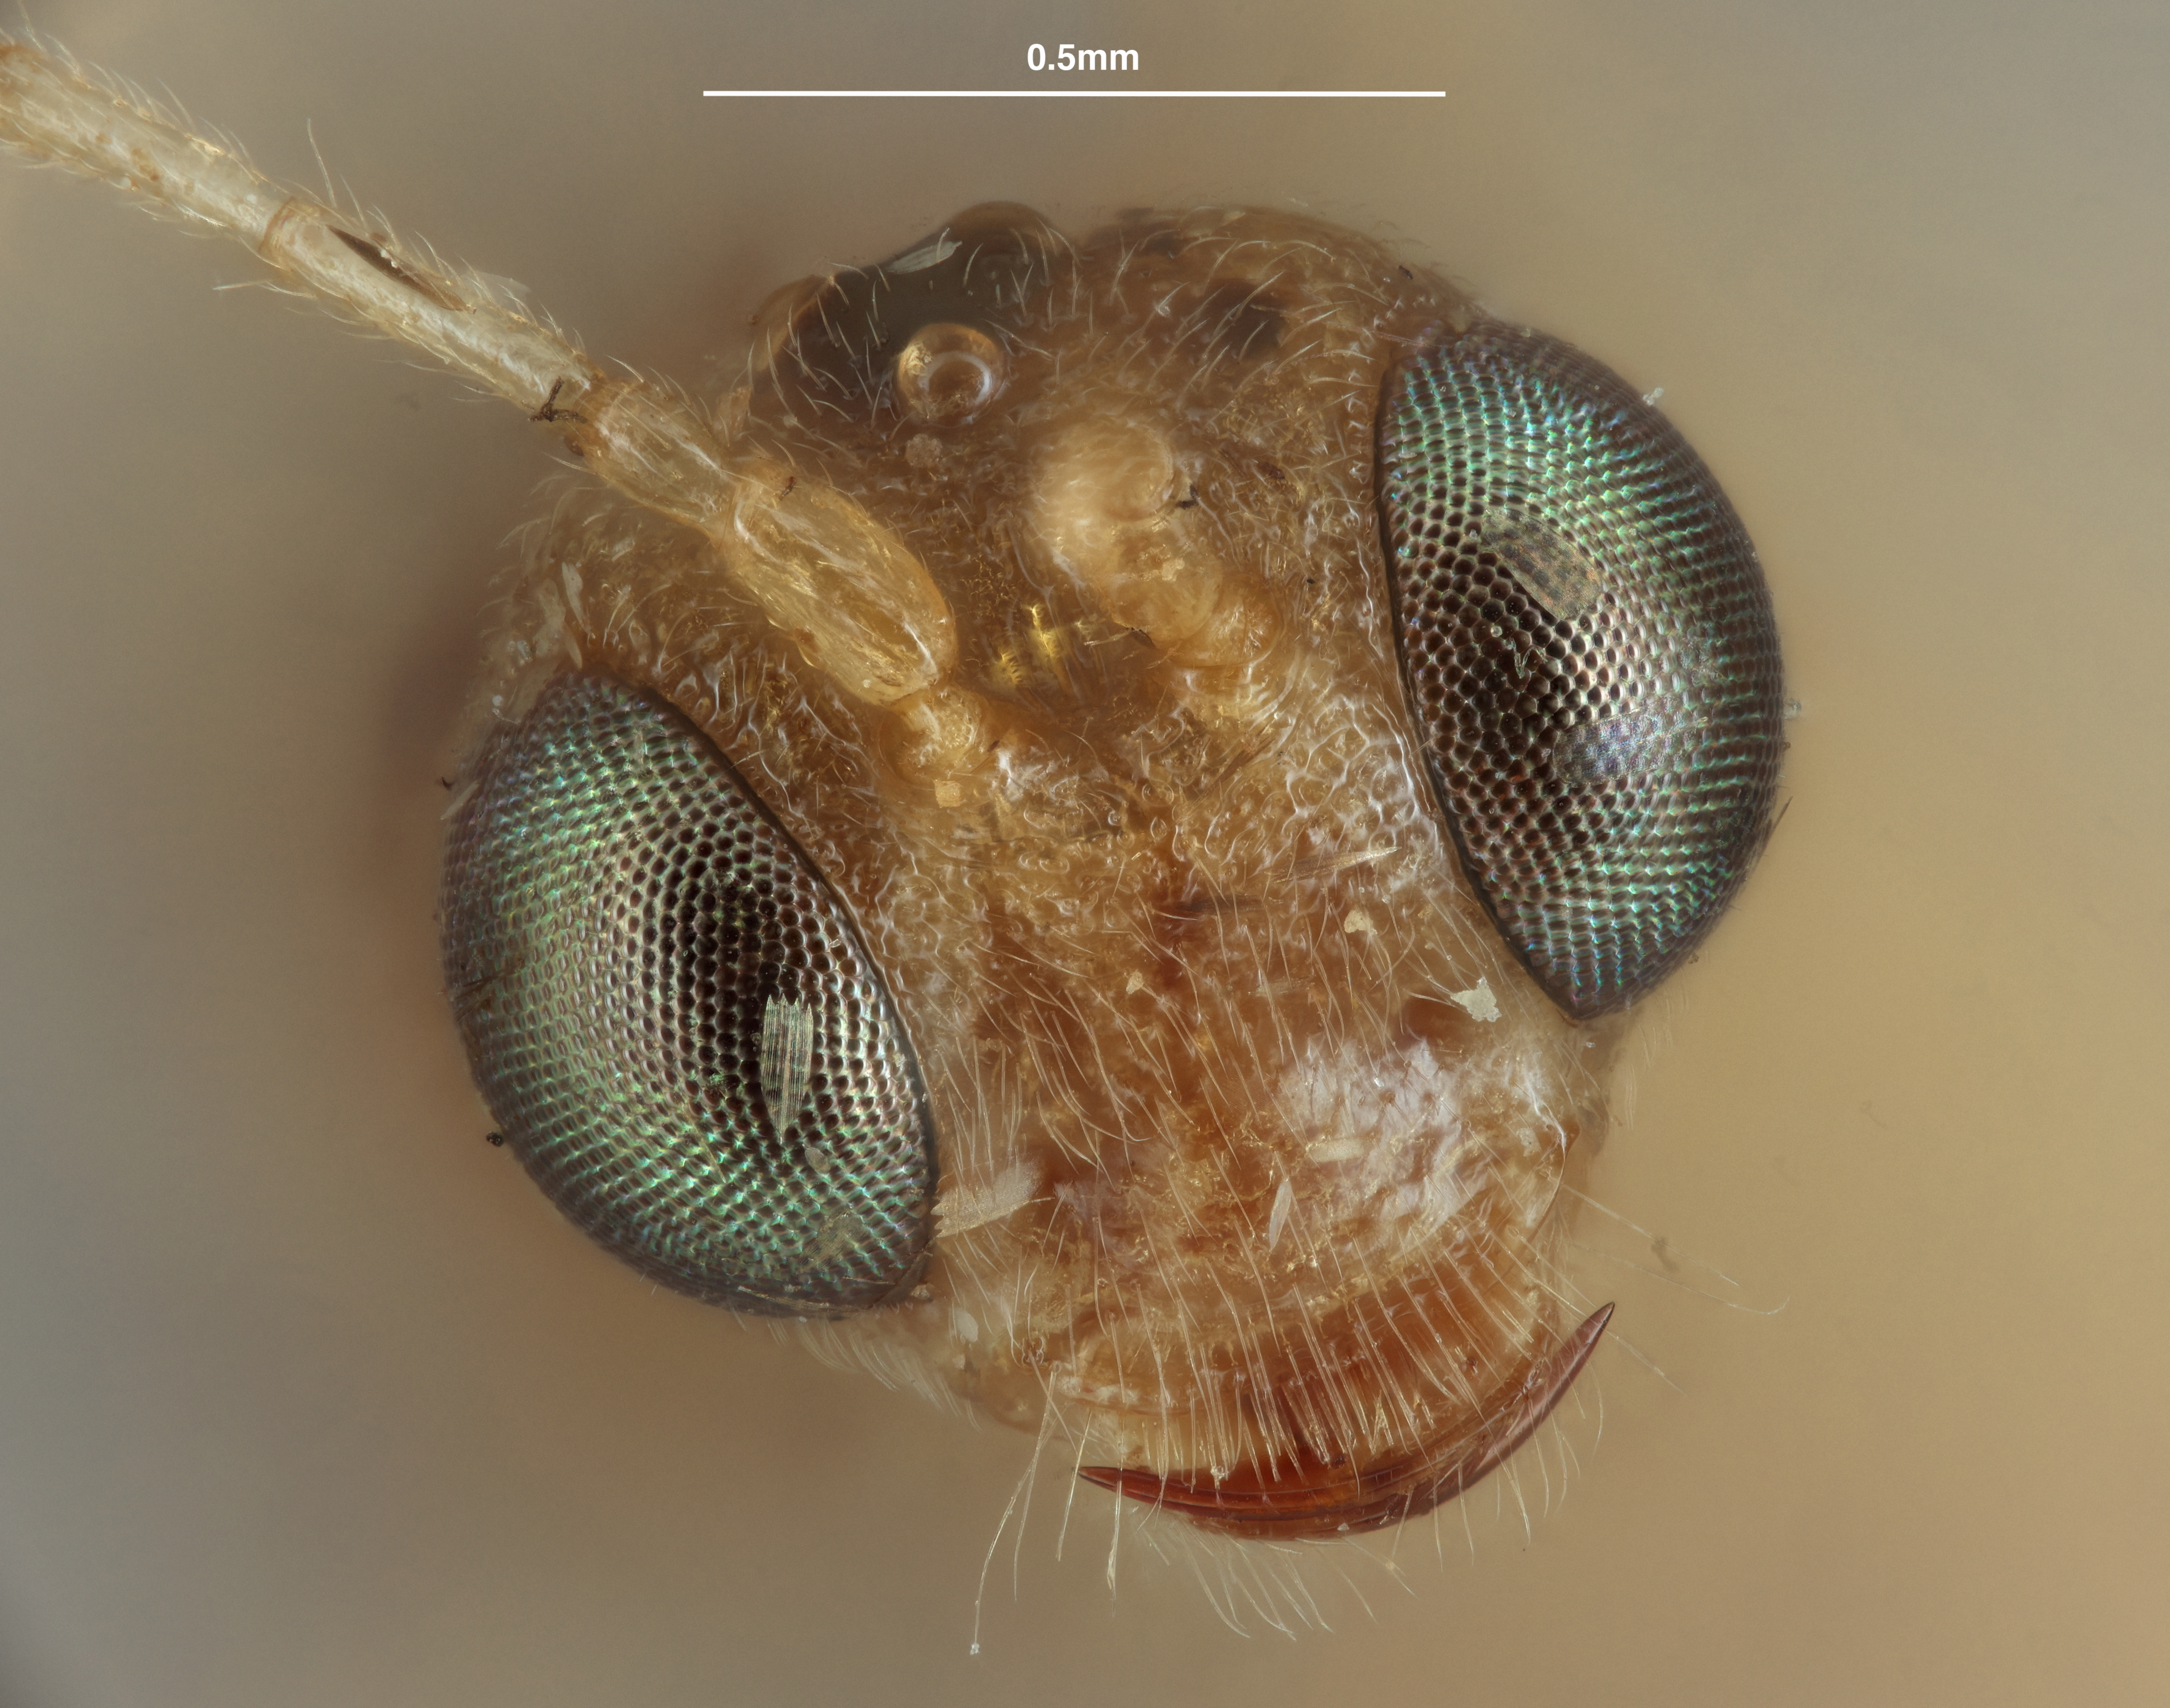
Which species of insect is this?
Chrysopophthorus caribbeanus
